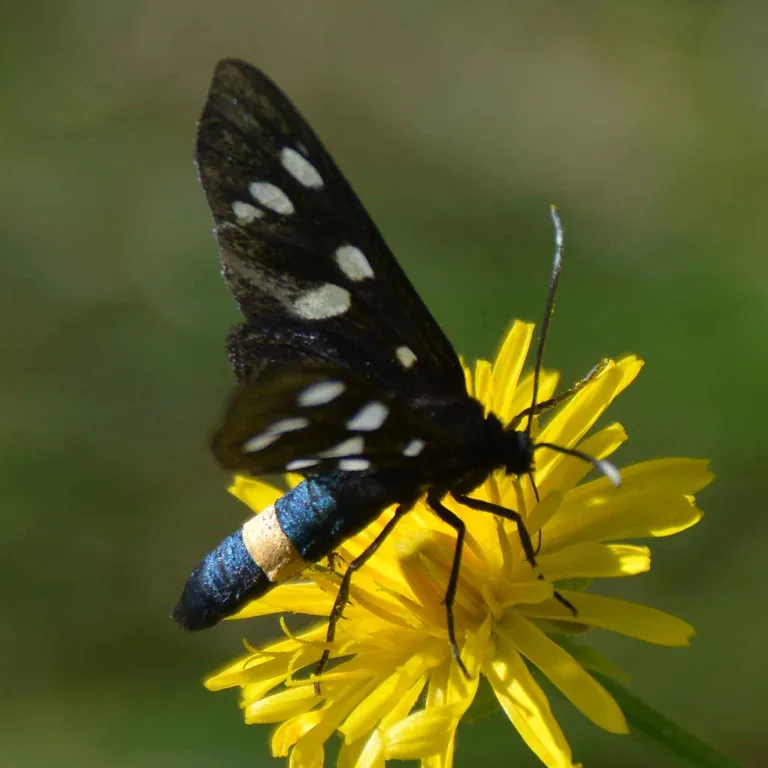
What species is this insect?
Amata phegea
